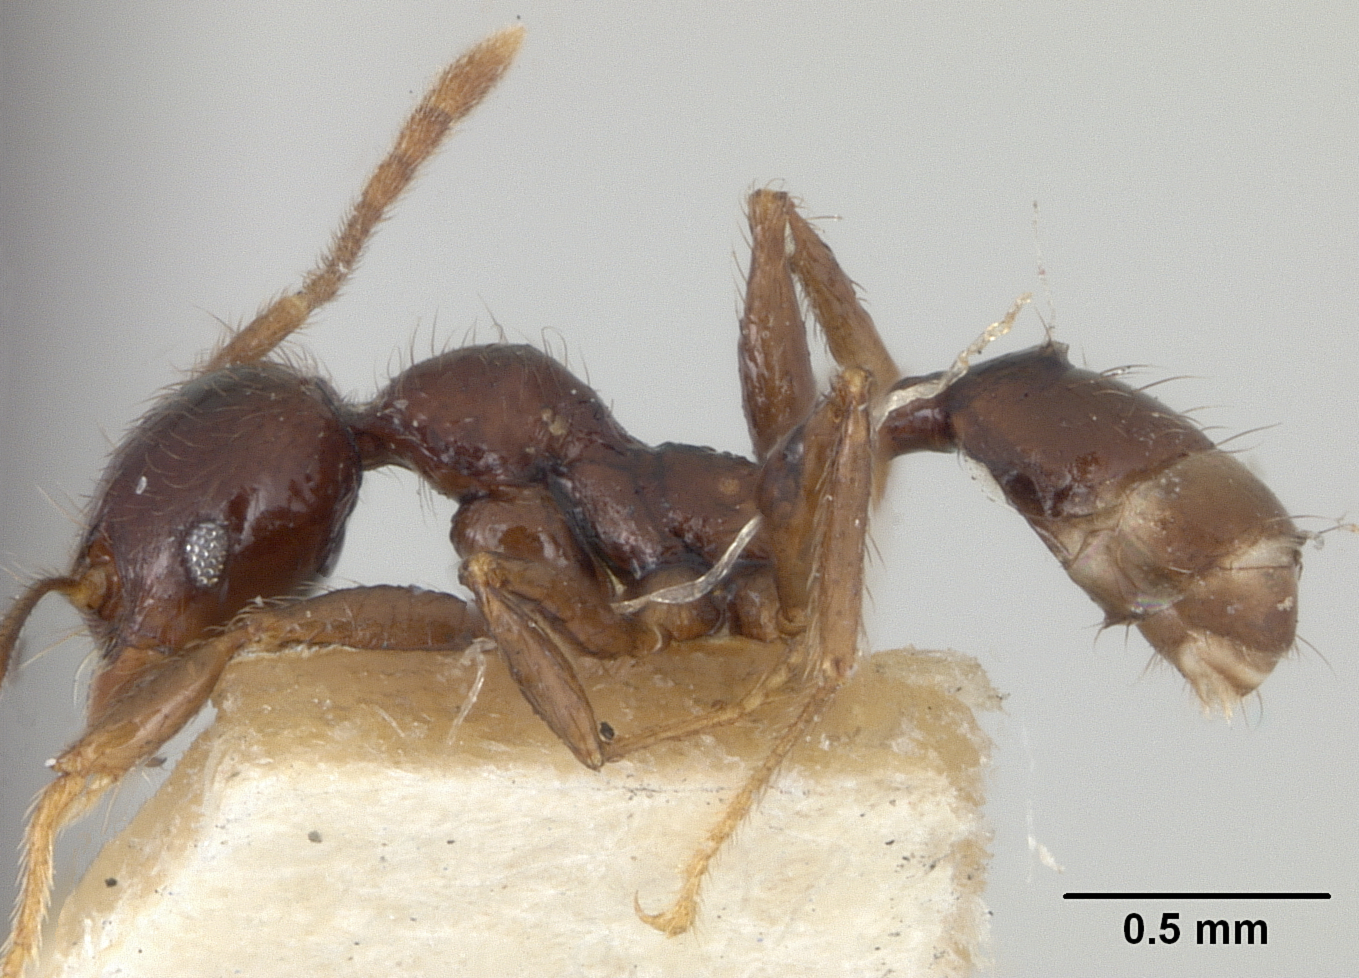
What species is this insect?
Pheidole walkeri
